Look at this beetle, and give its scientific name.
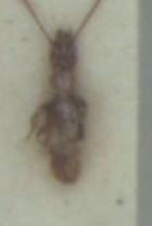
Aepopsis robinii
